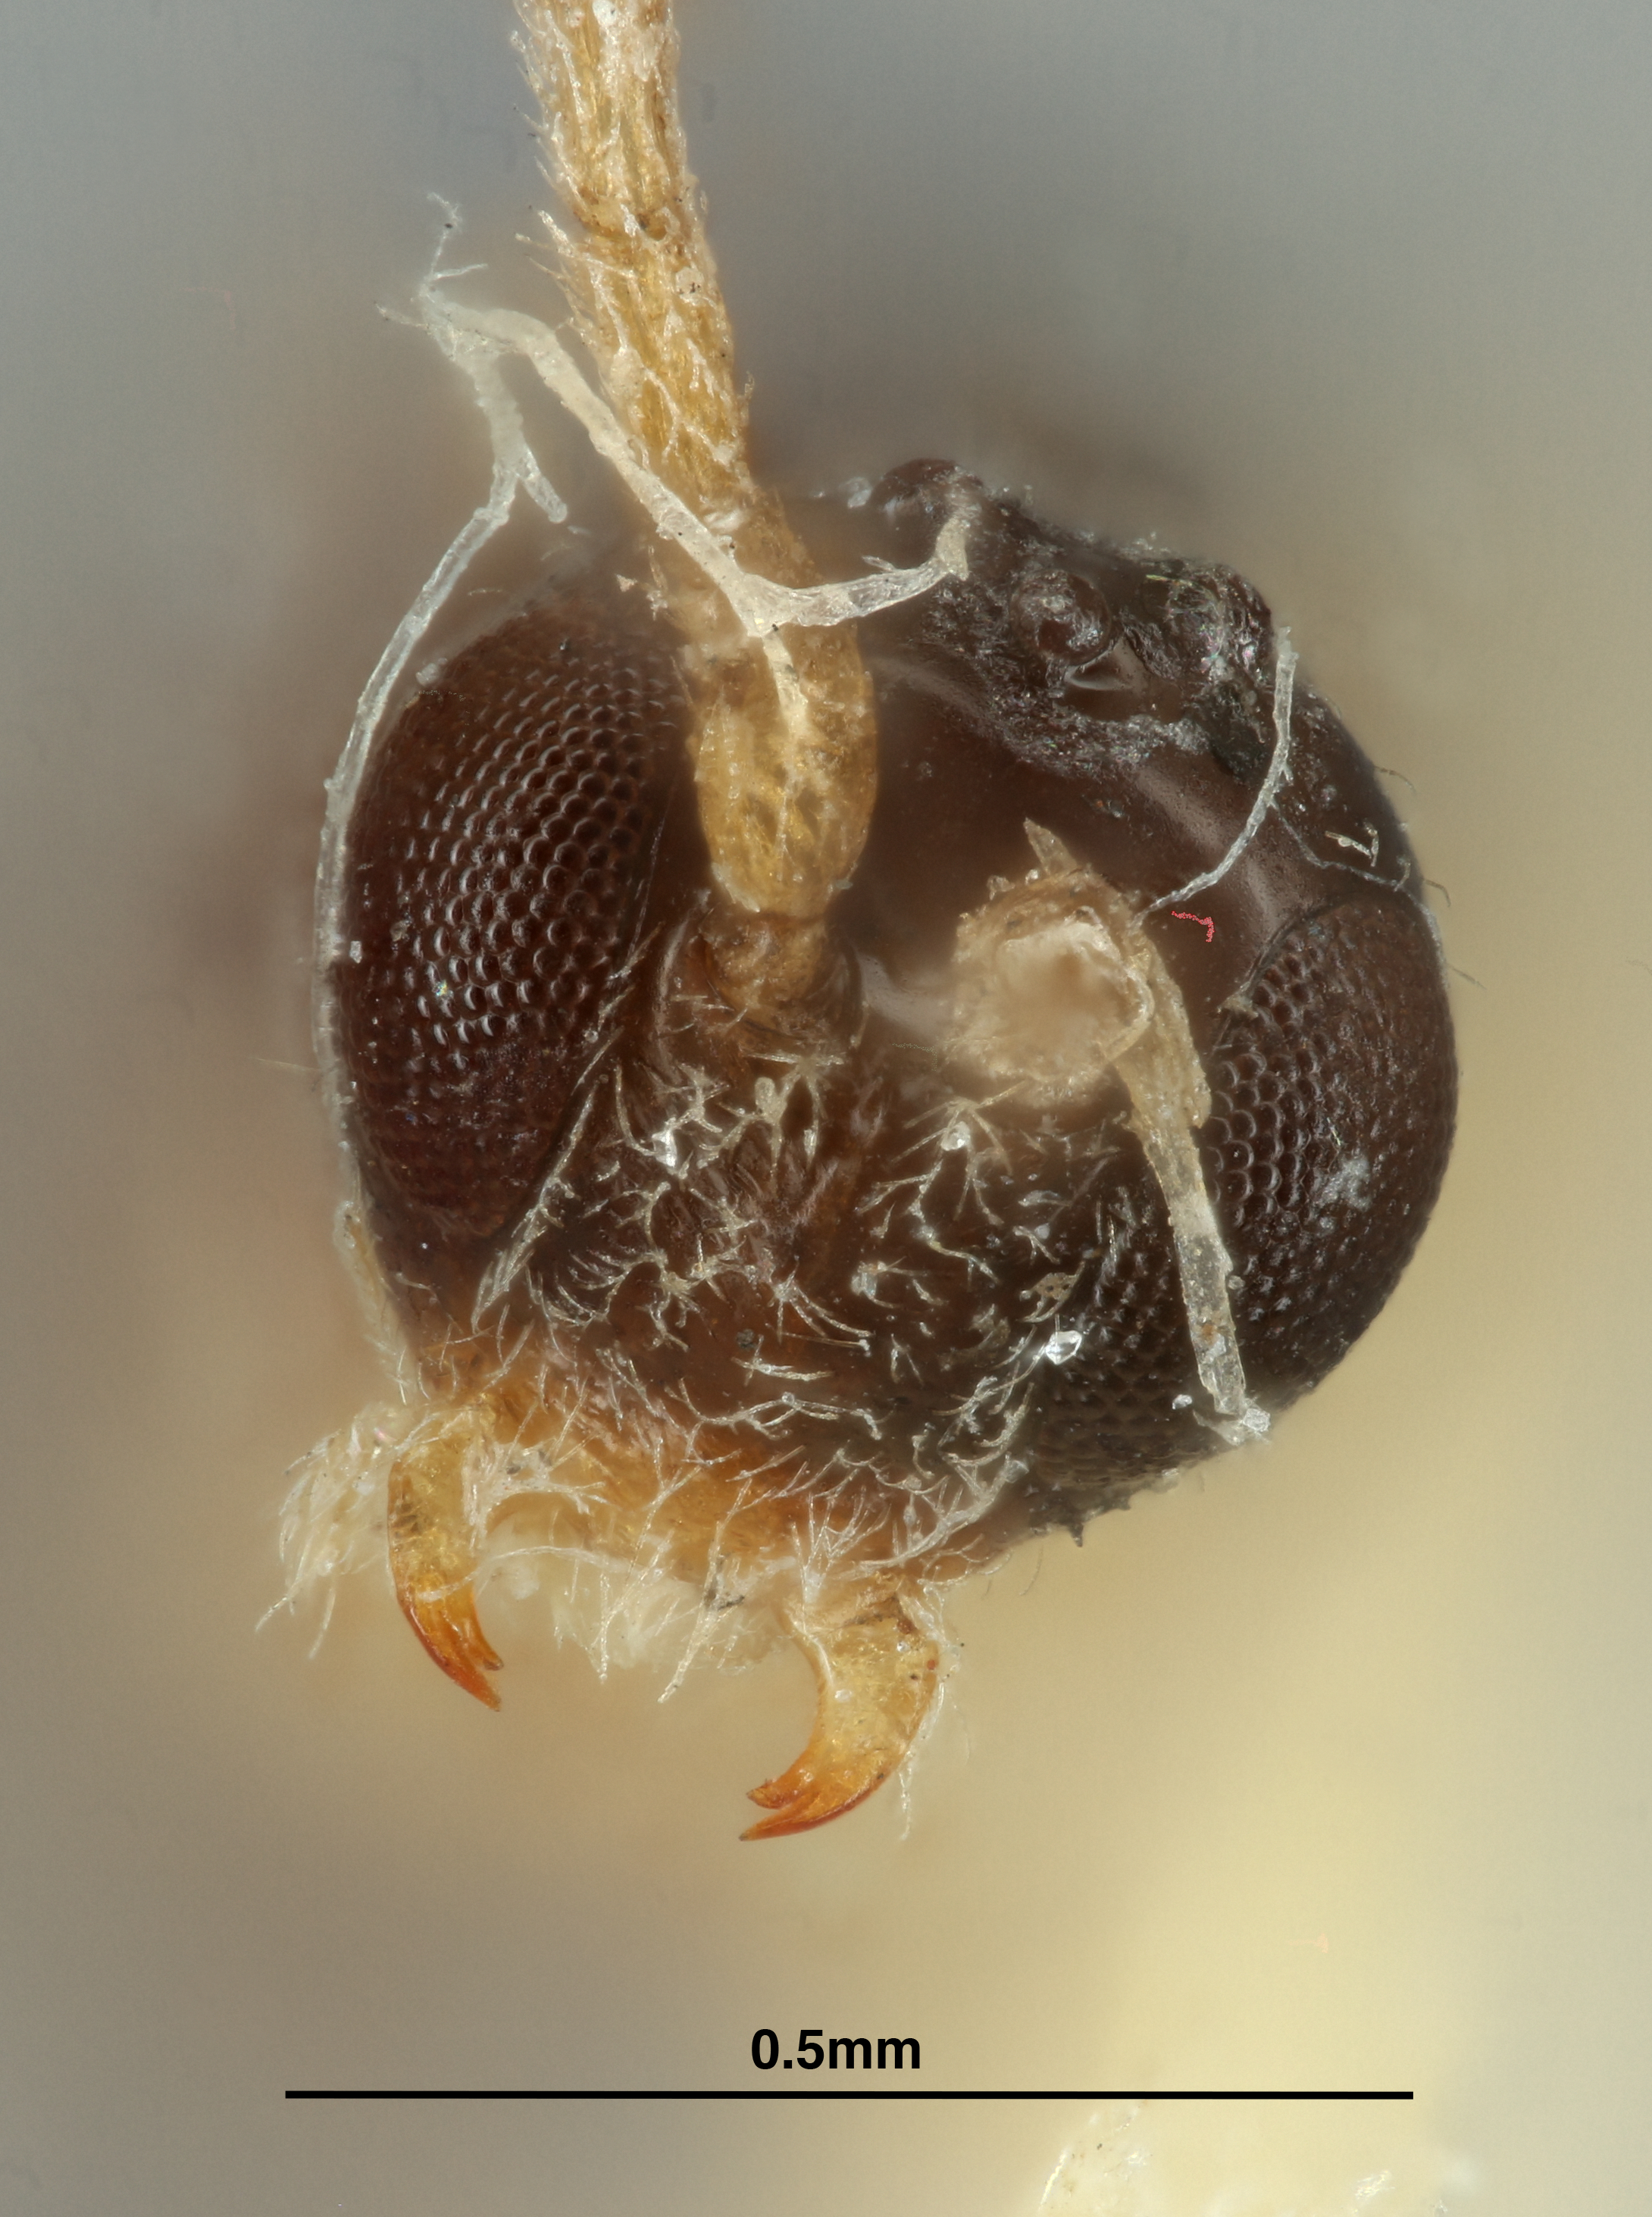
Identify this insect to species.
Euphoridea claripennis
